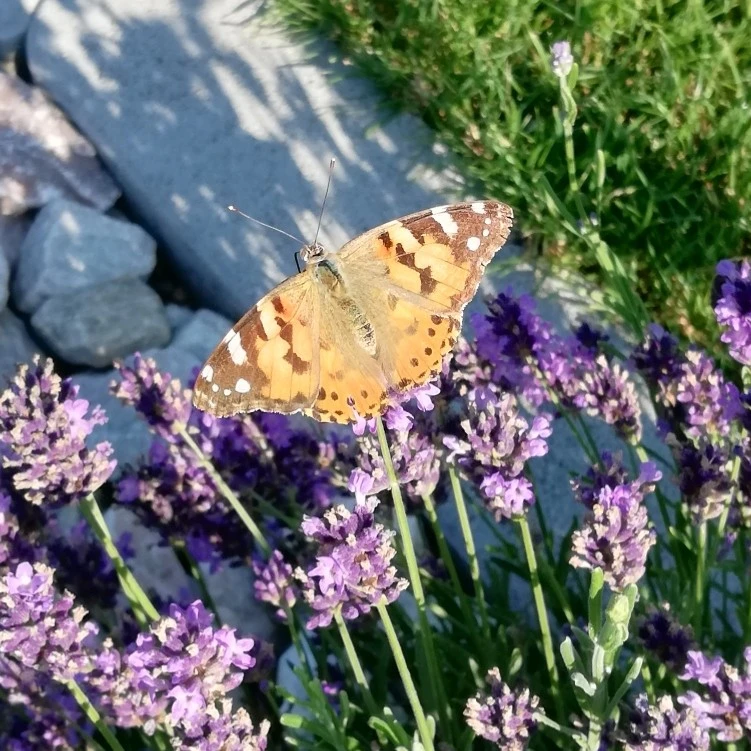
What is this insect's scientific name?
Vanessa cardui
